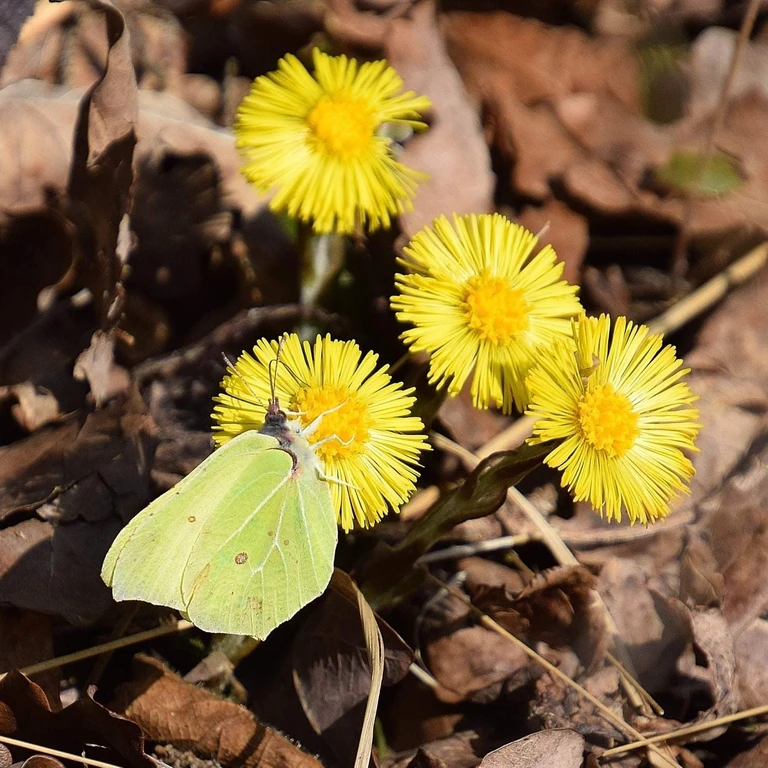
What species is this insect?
Gonepteryx rhamni
